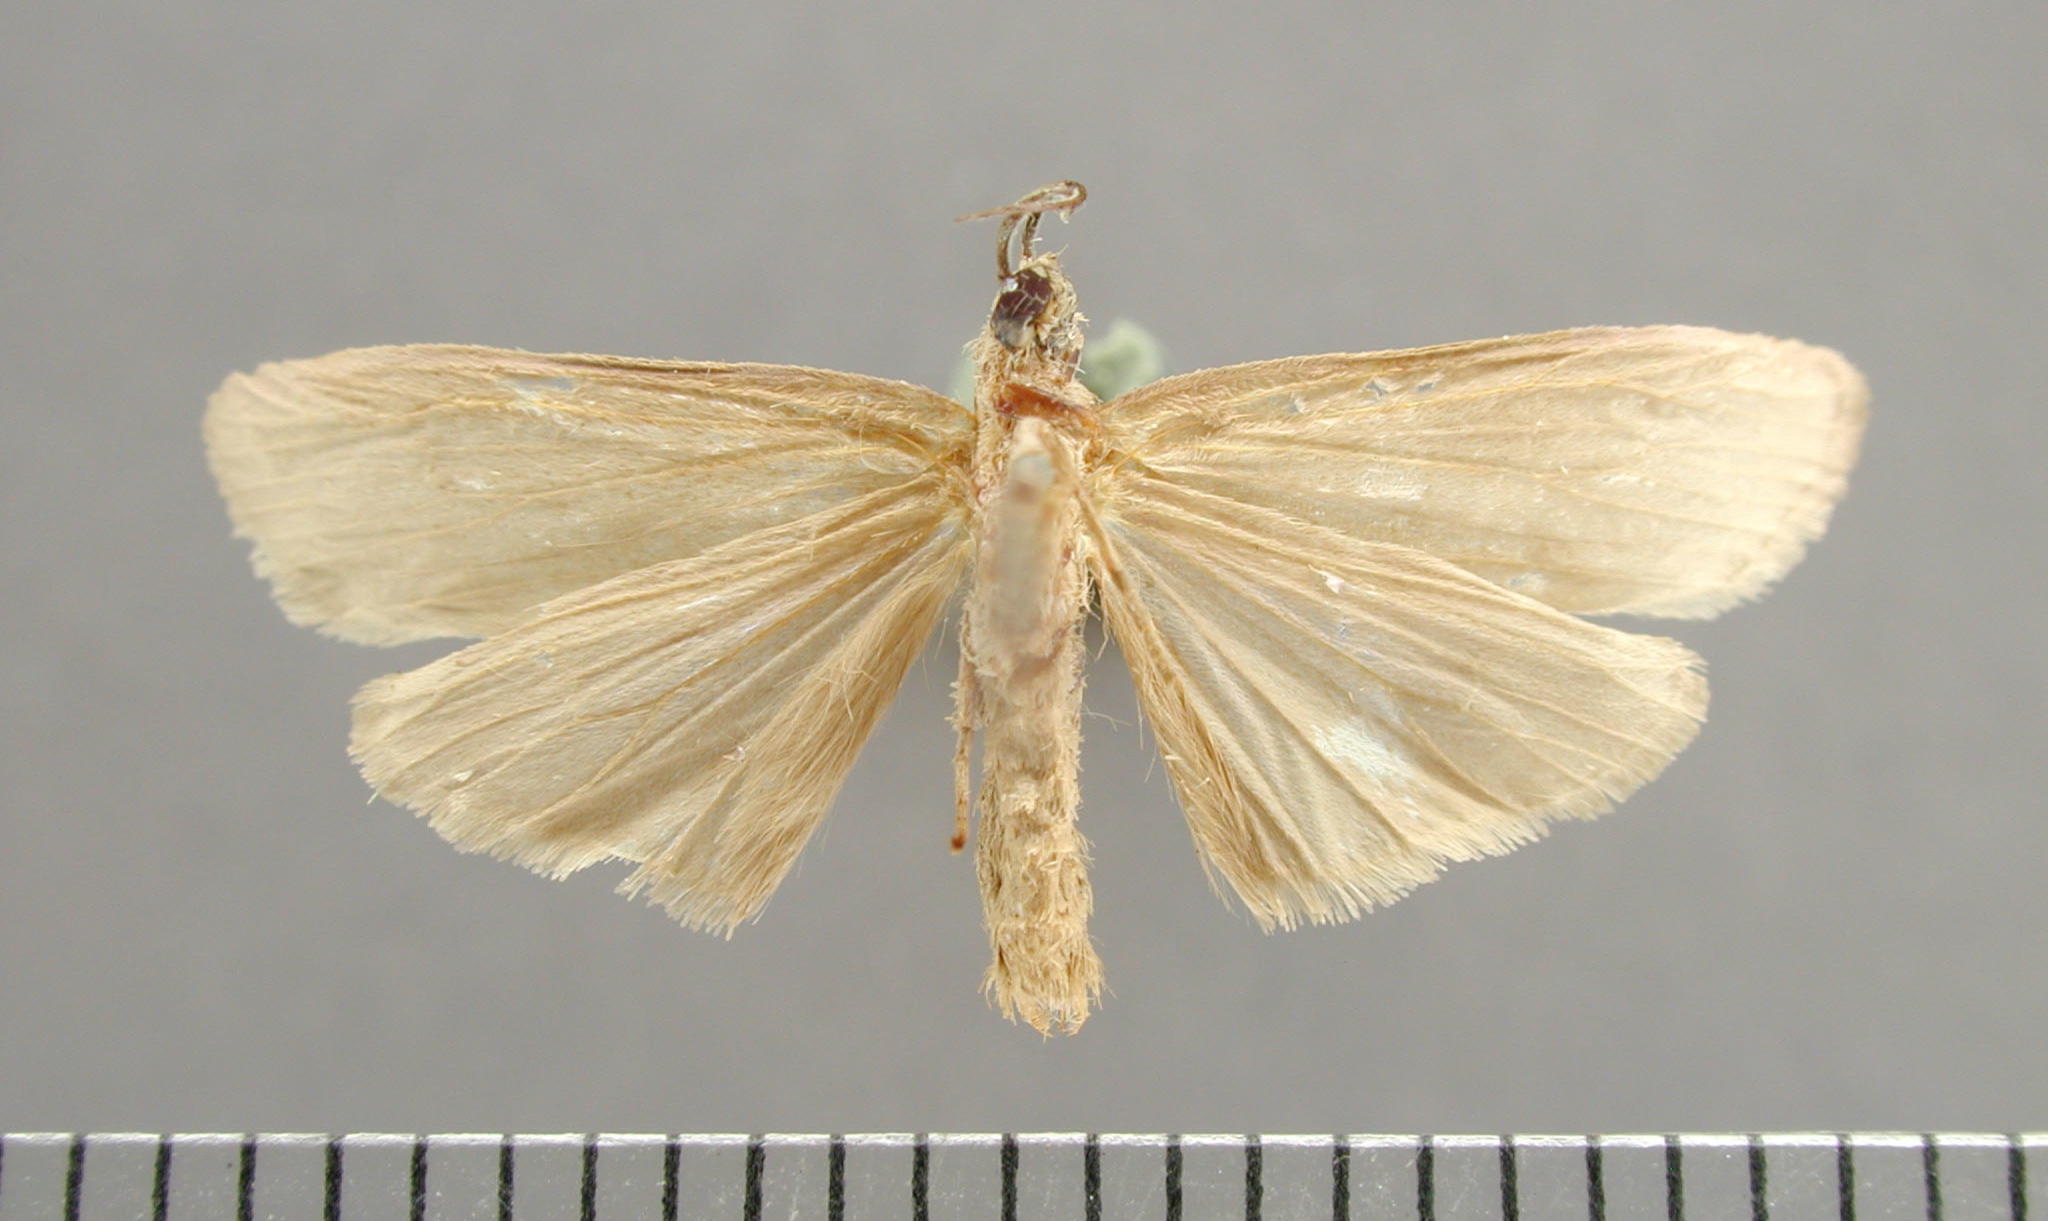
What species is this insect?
Thyone grisescens
